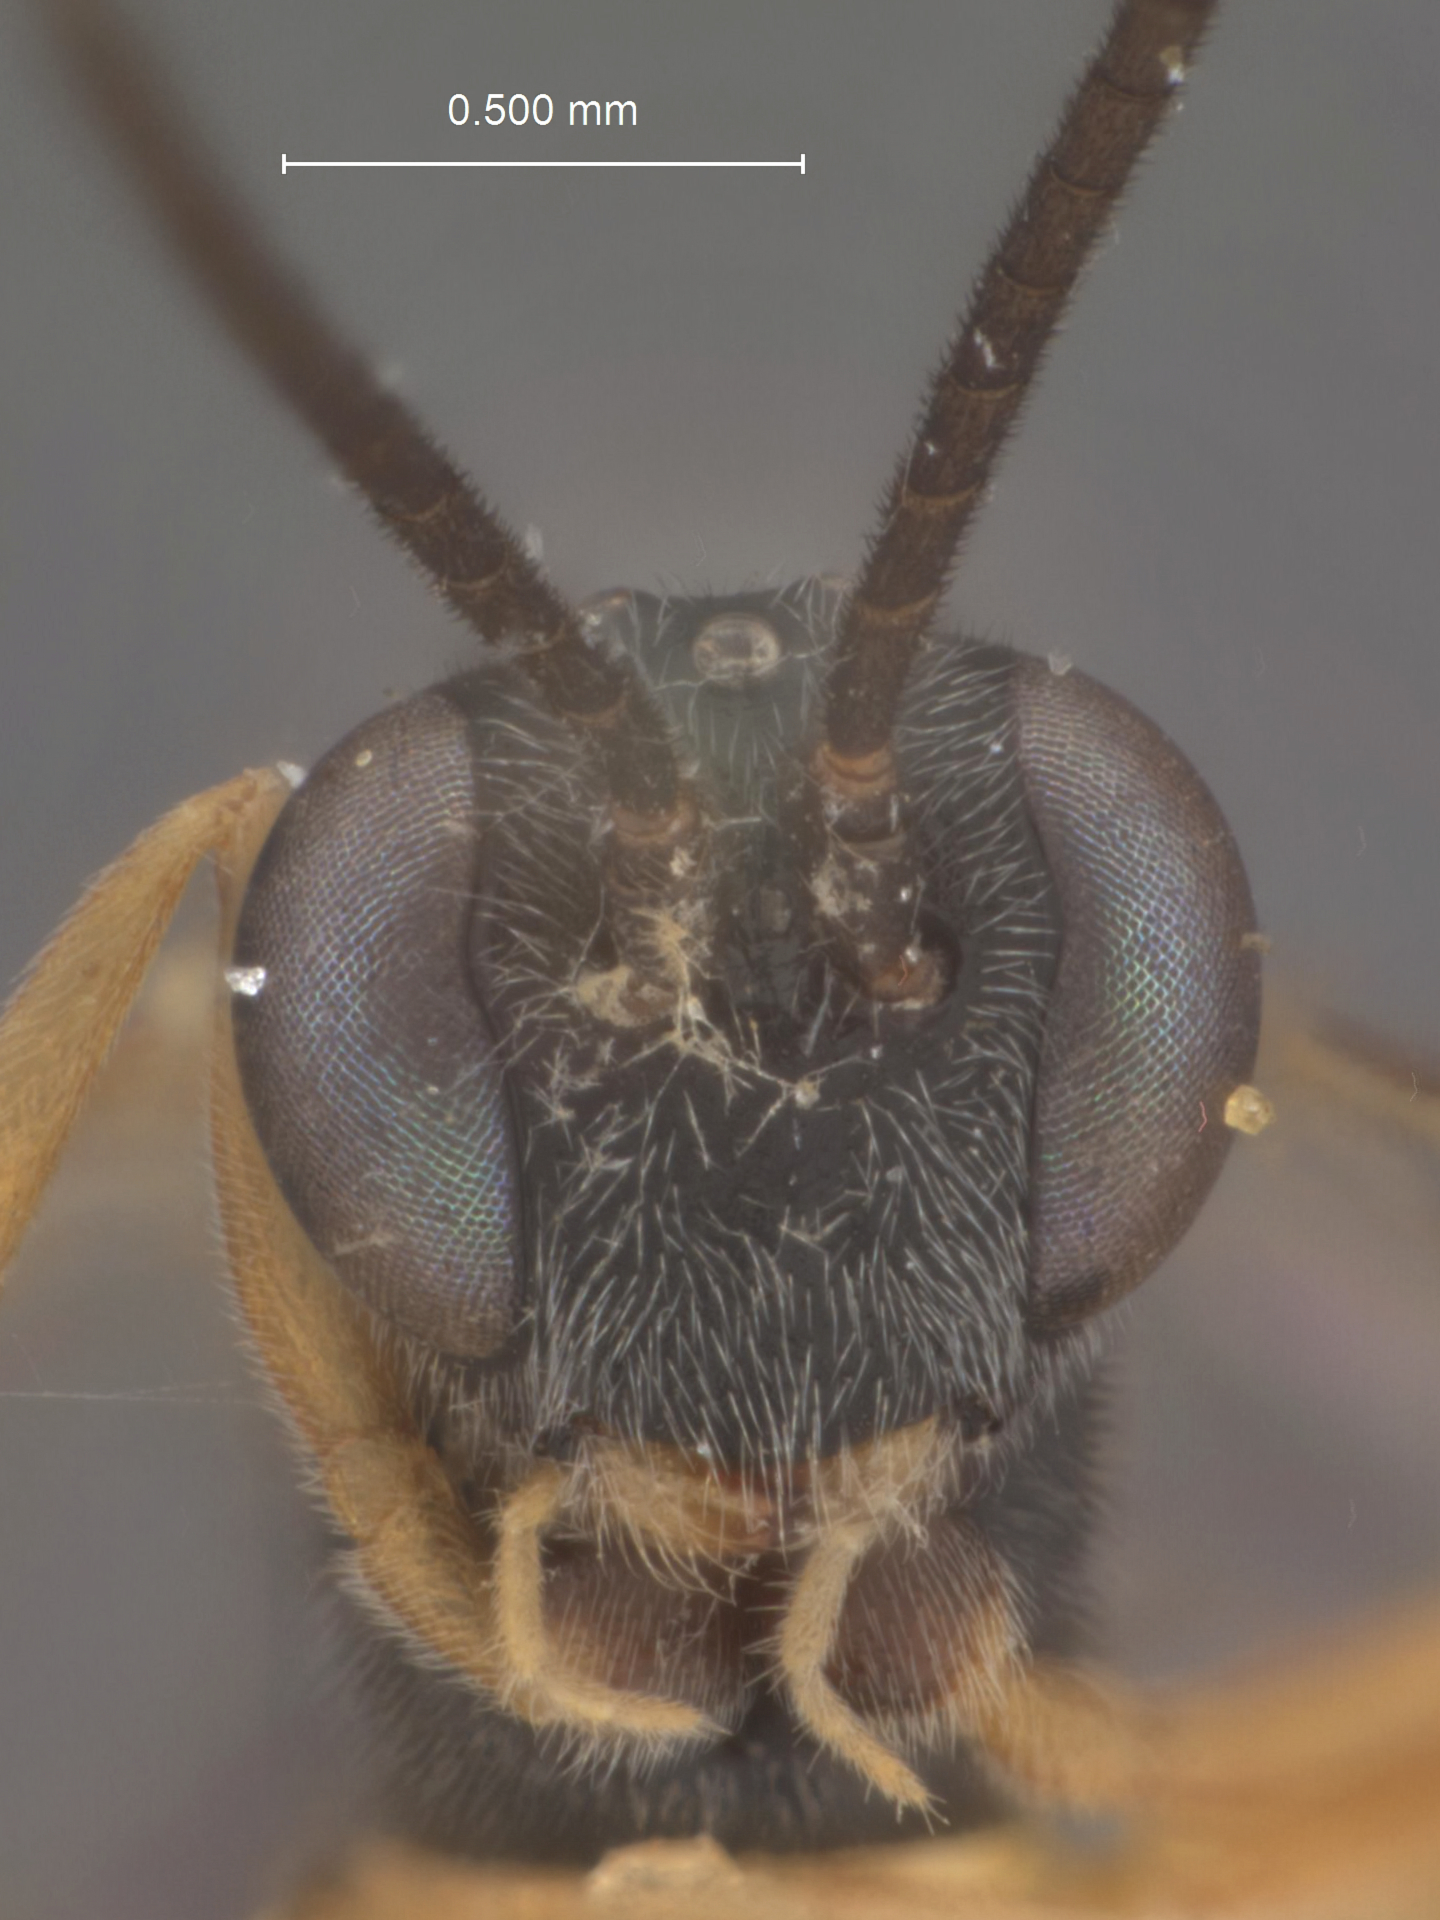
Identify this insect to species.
Sinophorus cotidianus
